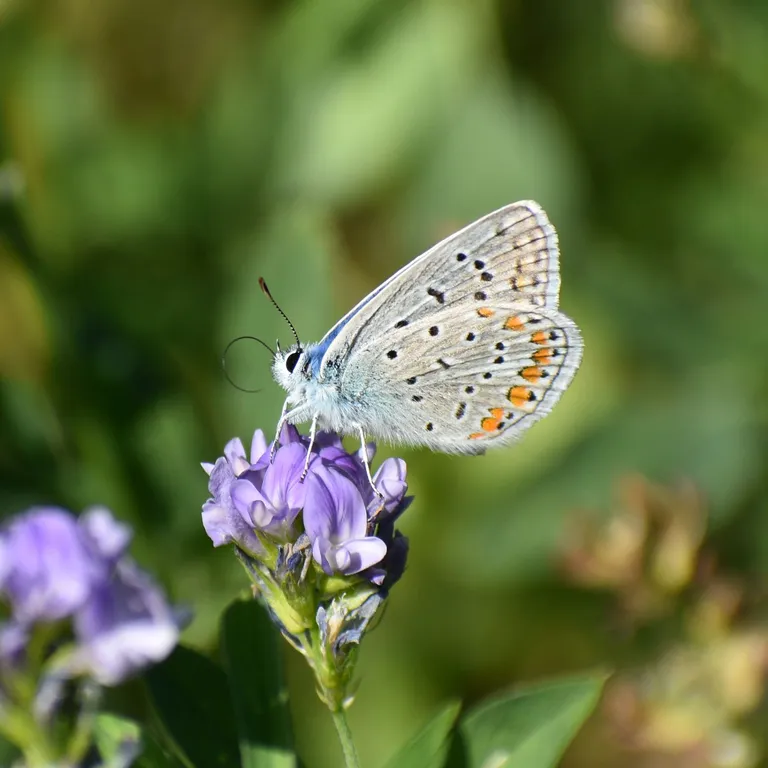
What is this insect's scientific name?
Polyommatus icarus
